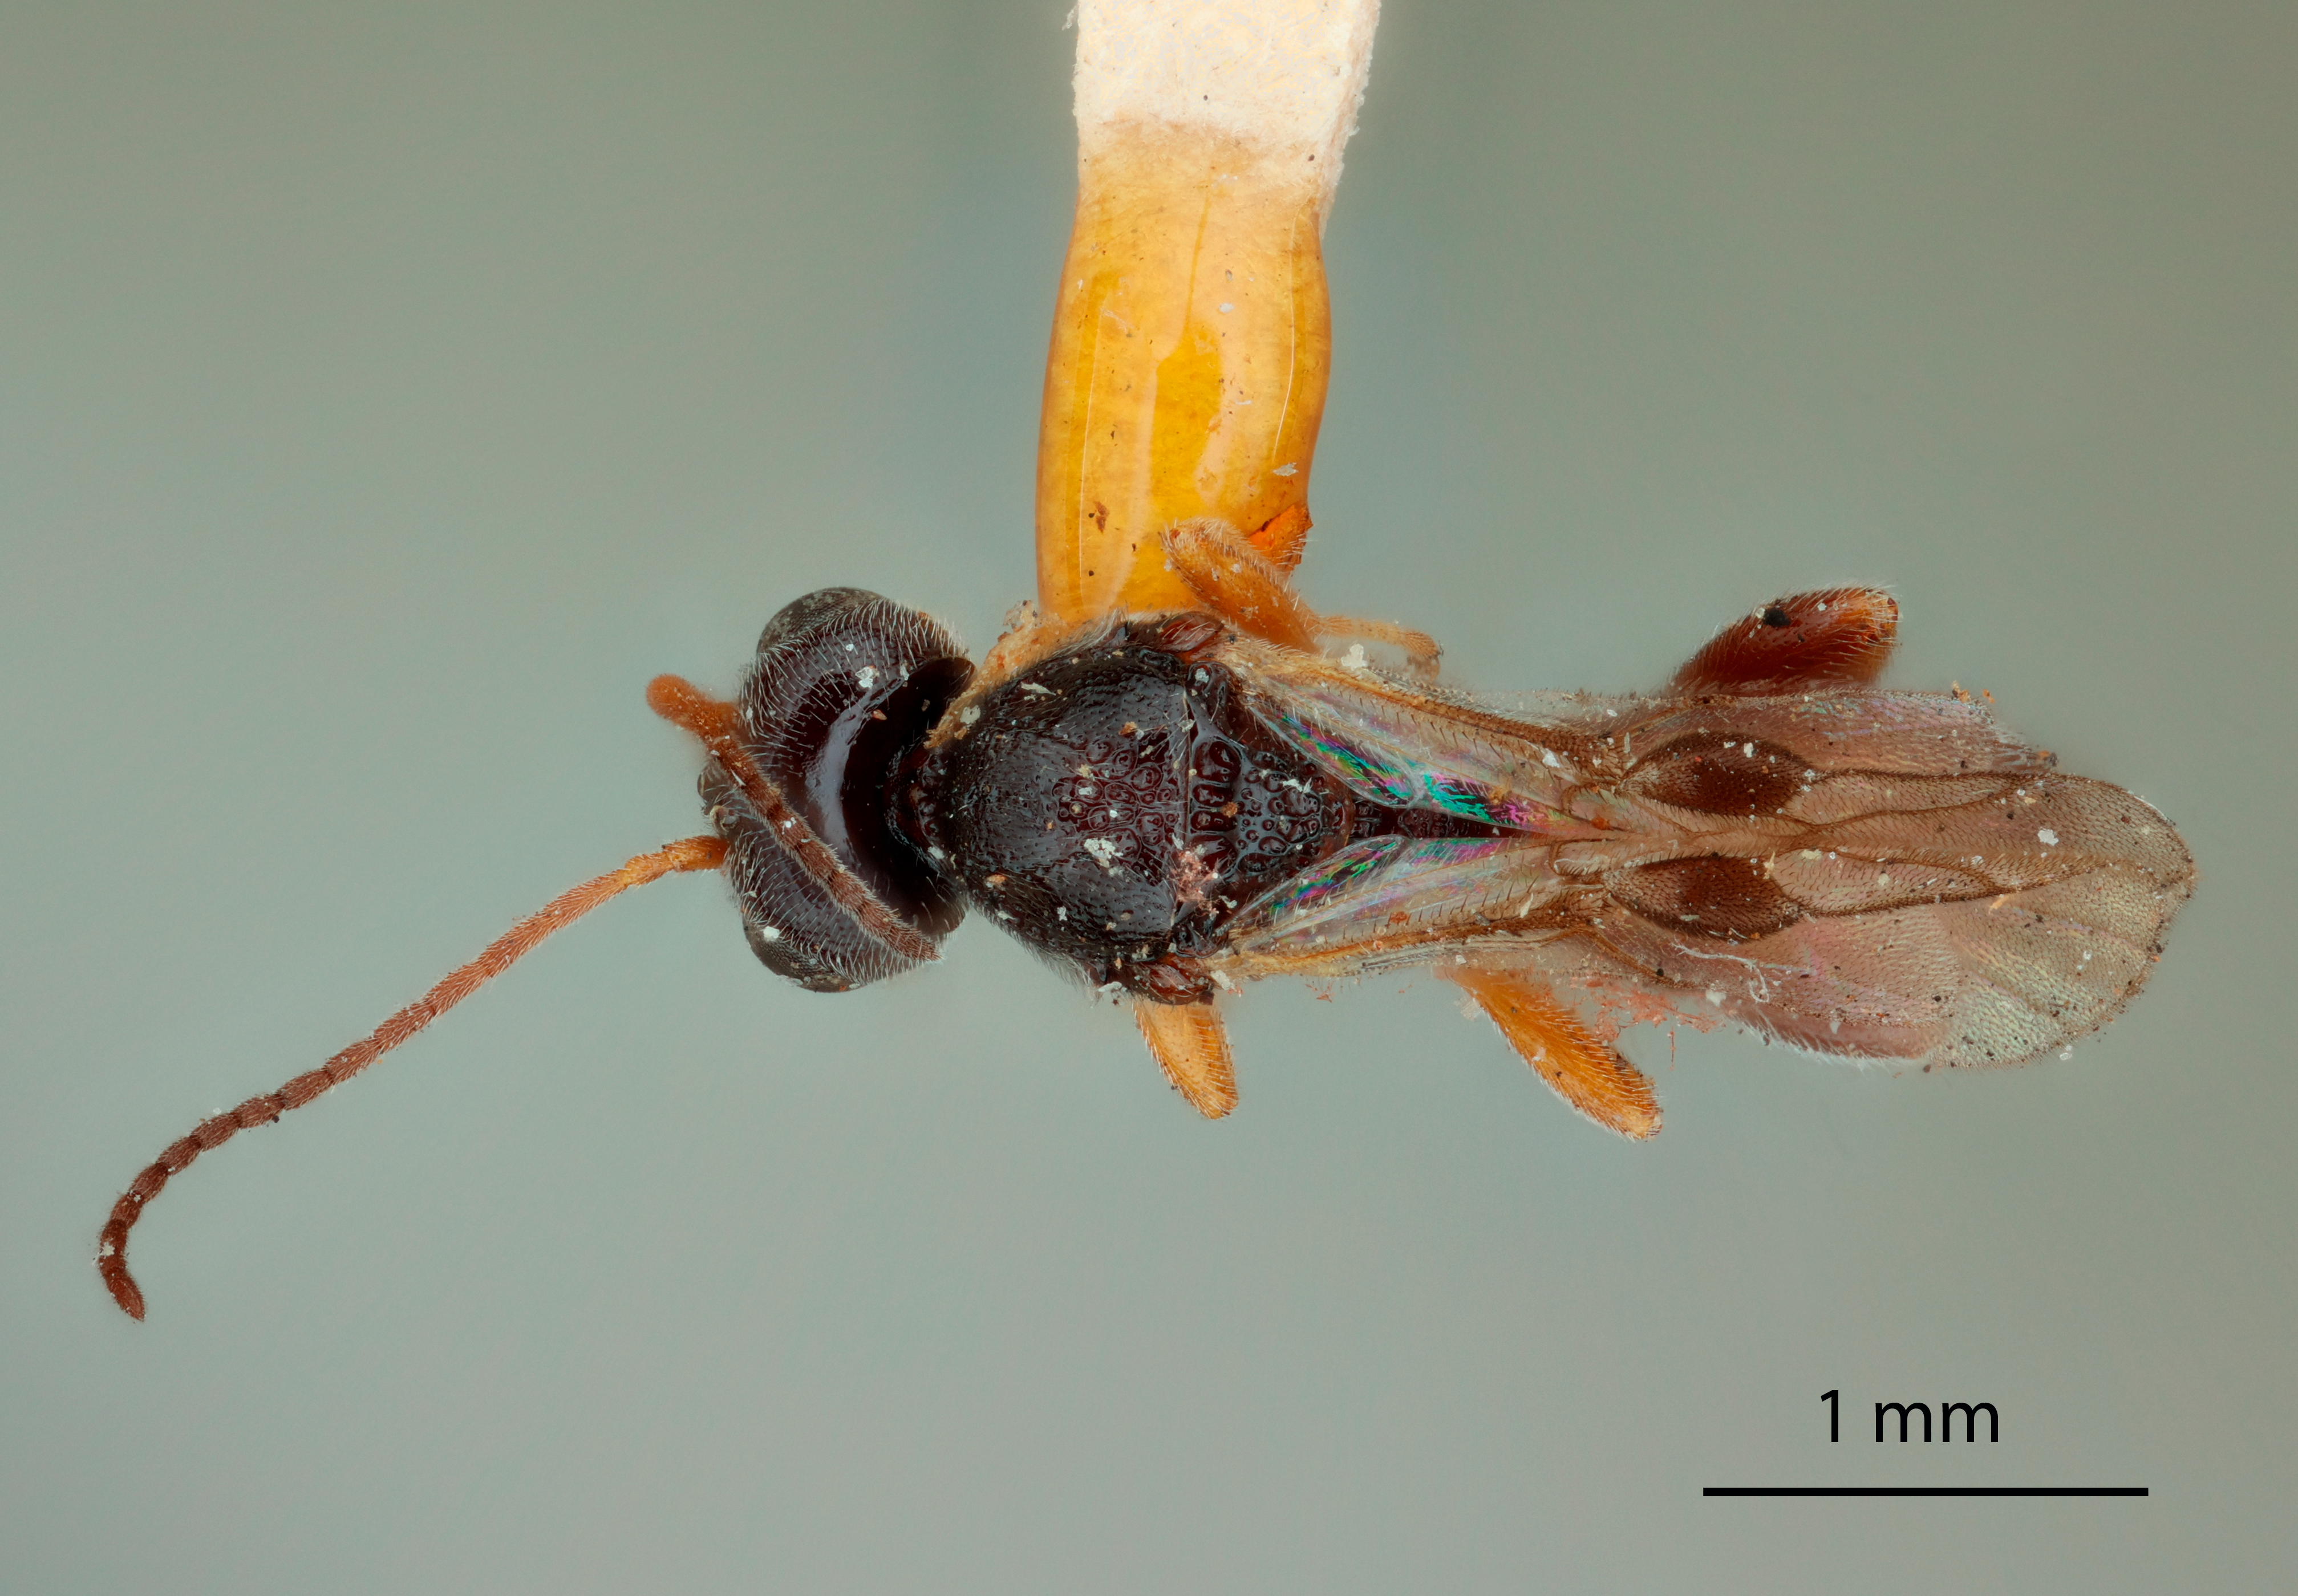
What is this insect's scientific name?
Urosigalphus otidocephali
